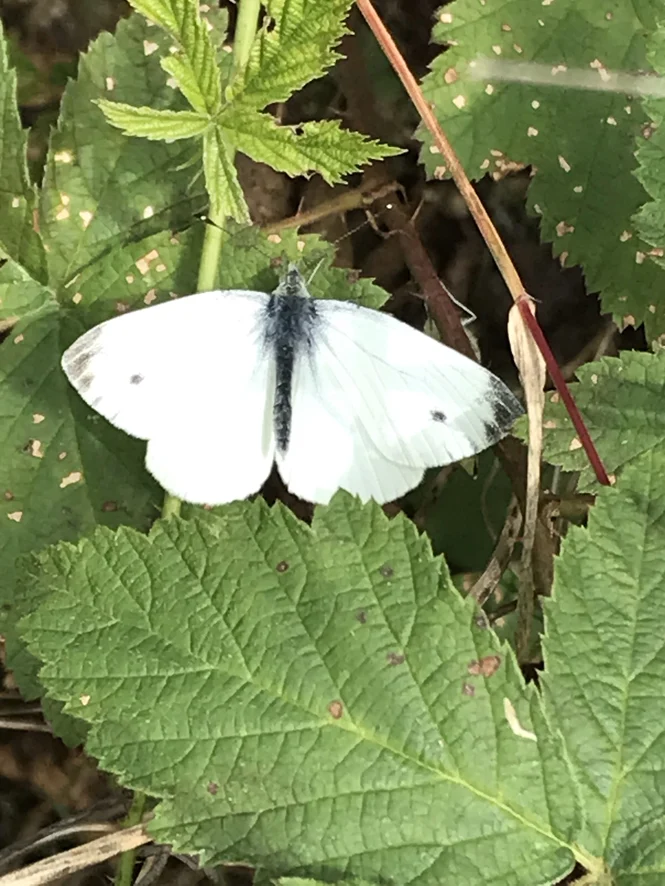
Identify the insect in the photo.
Pieris napi
